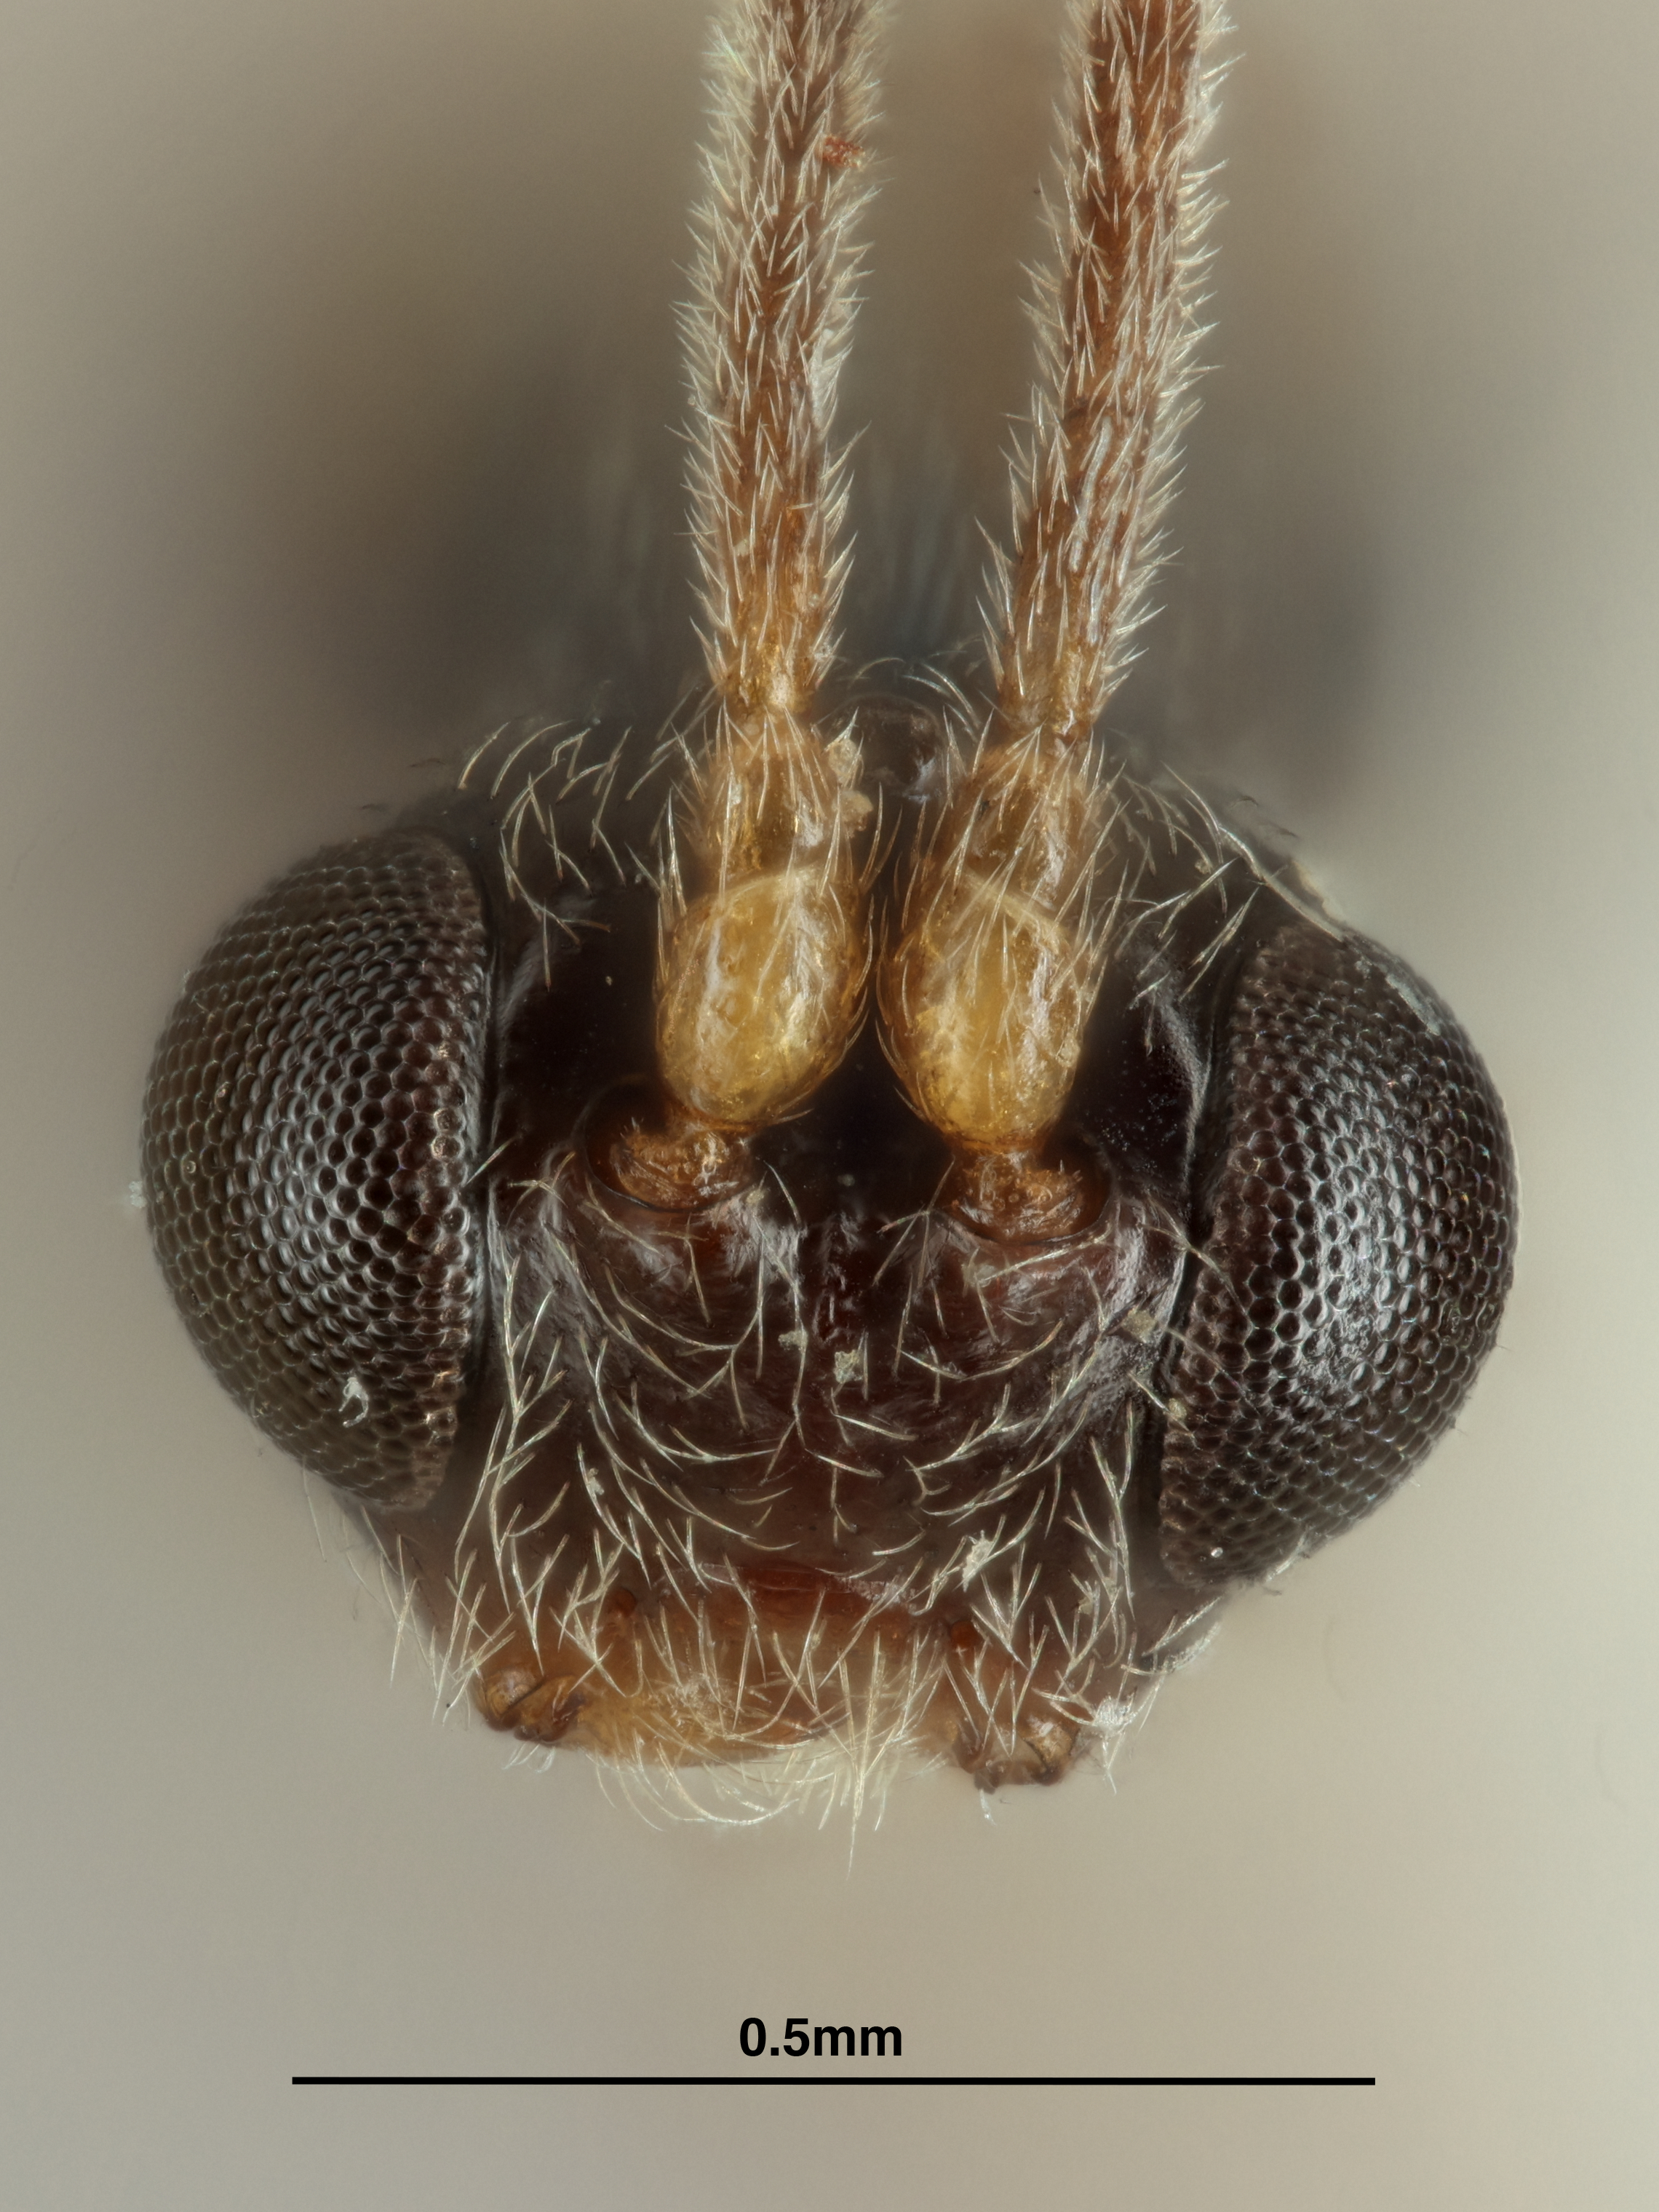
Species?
Oncophanes mexicanus
